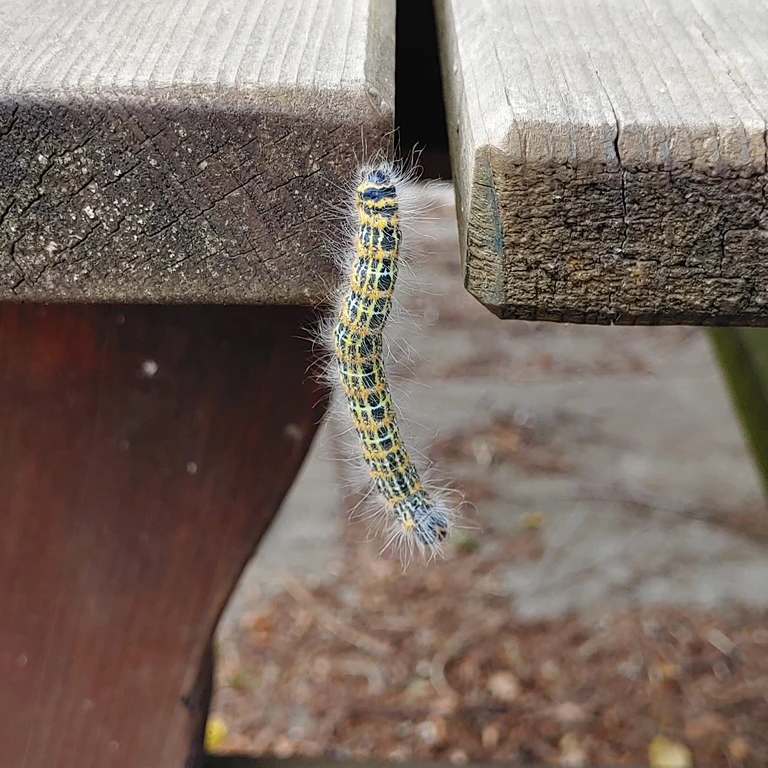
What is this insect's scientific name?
Phalera bucephala
